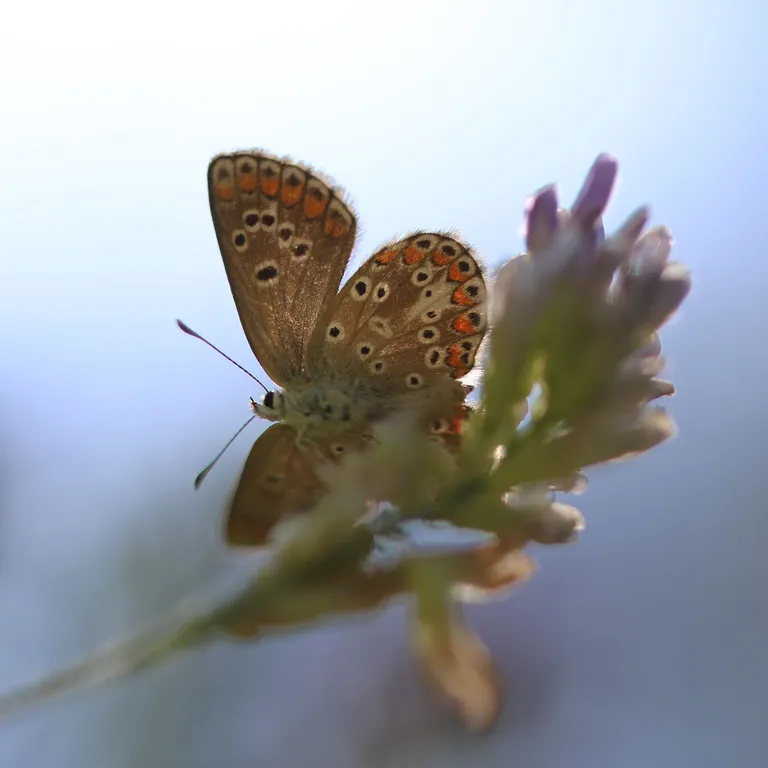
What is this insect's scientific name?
Aricia agestis/artaxerxes
